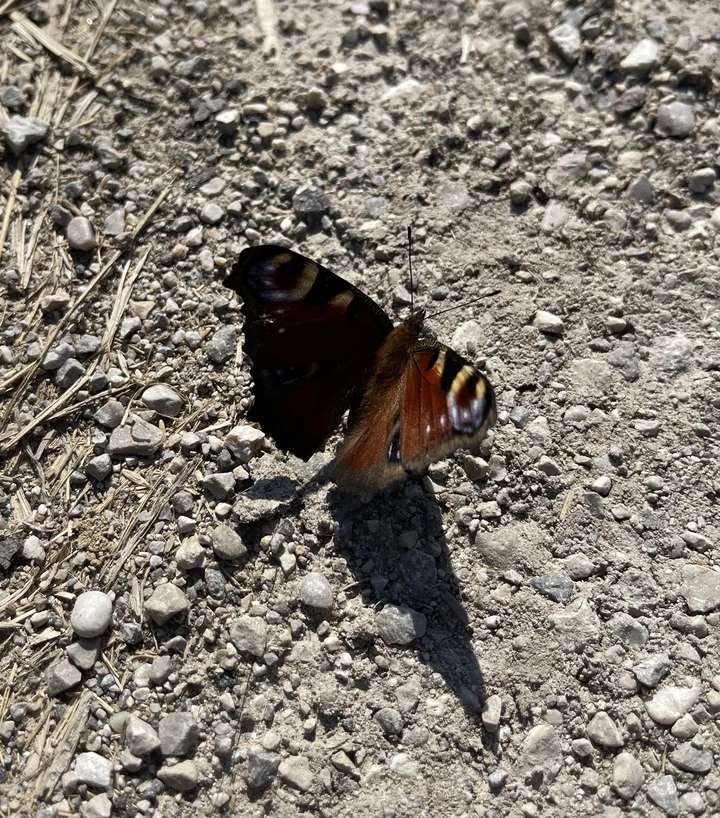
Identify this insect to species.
Aglais io
